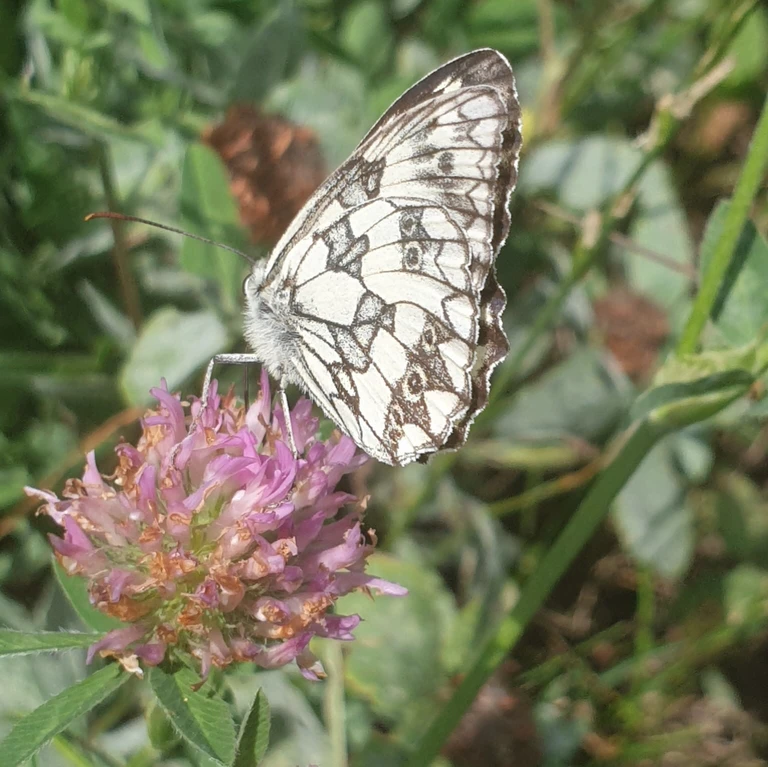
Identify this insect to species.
Melanargia galathea
